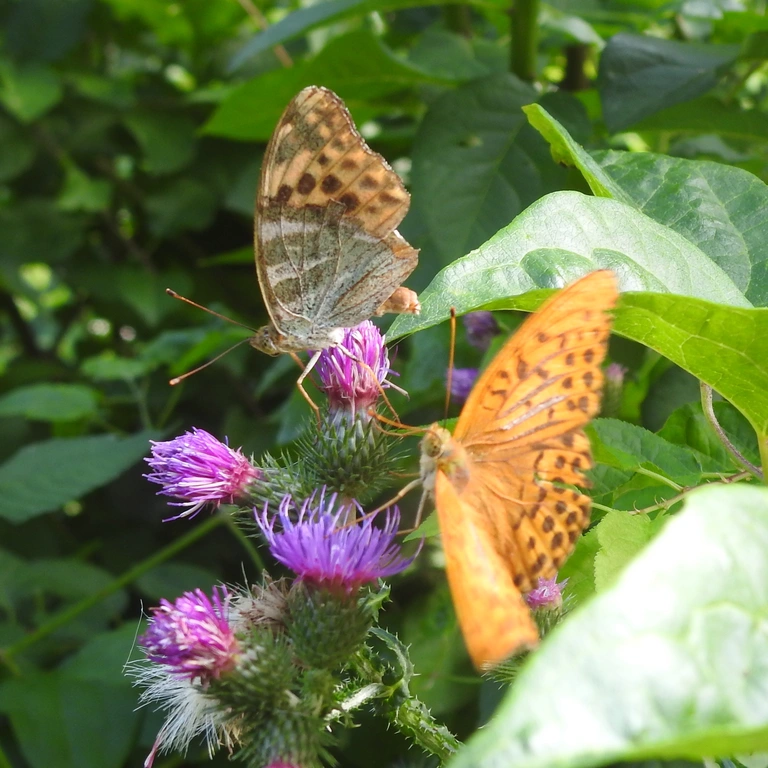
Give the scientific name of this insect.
Argynnis paphia
